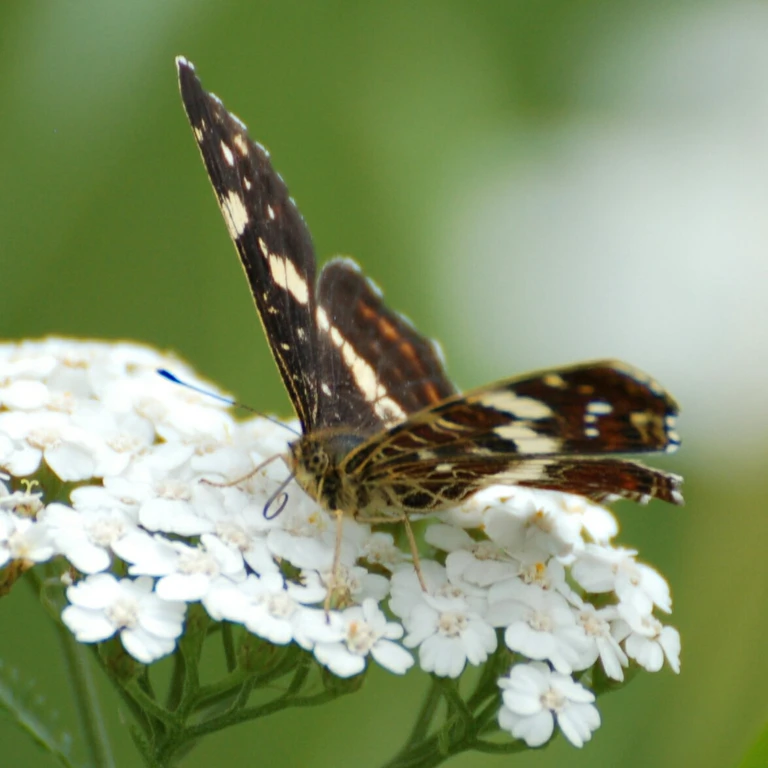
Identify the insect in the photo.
Araschnia levana
